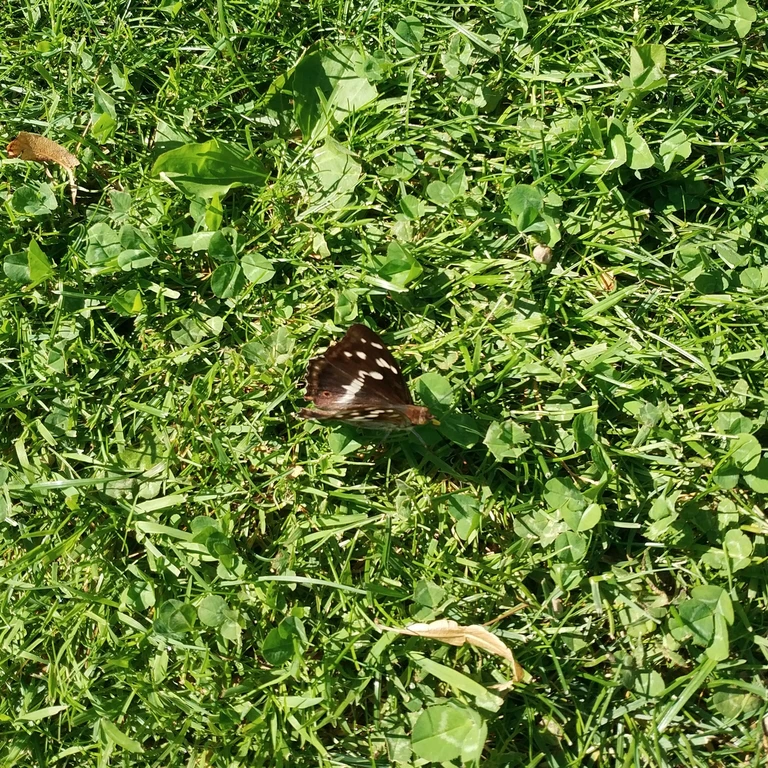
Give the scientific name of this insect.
Apatura iris
